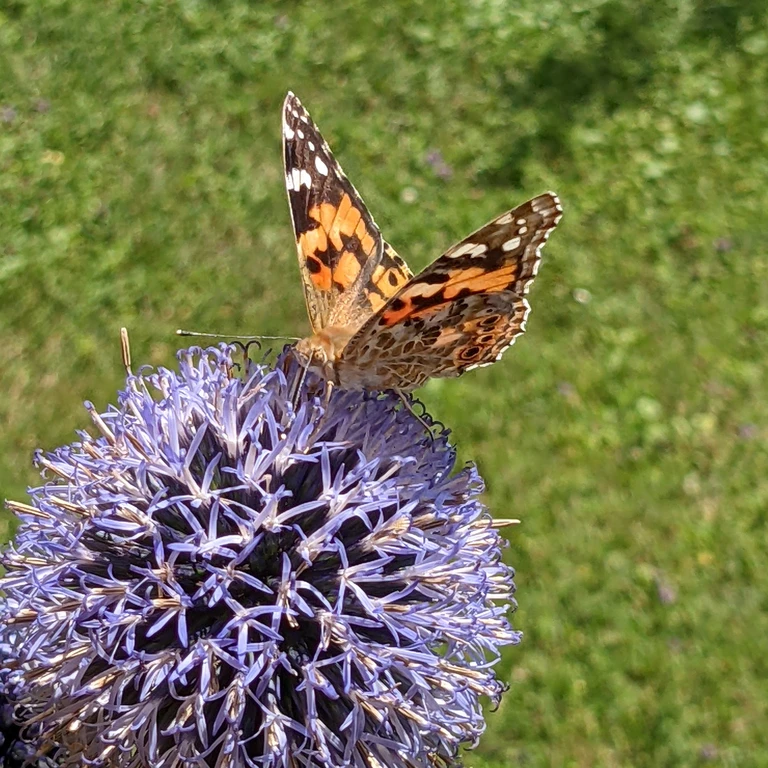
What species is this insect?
Vanessa cardui
